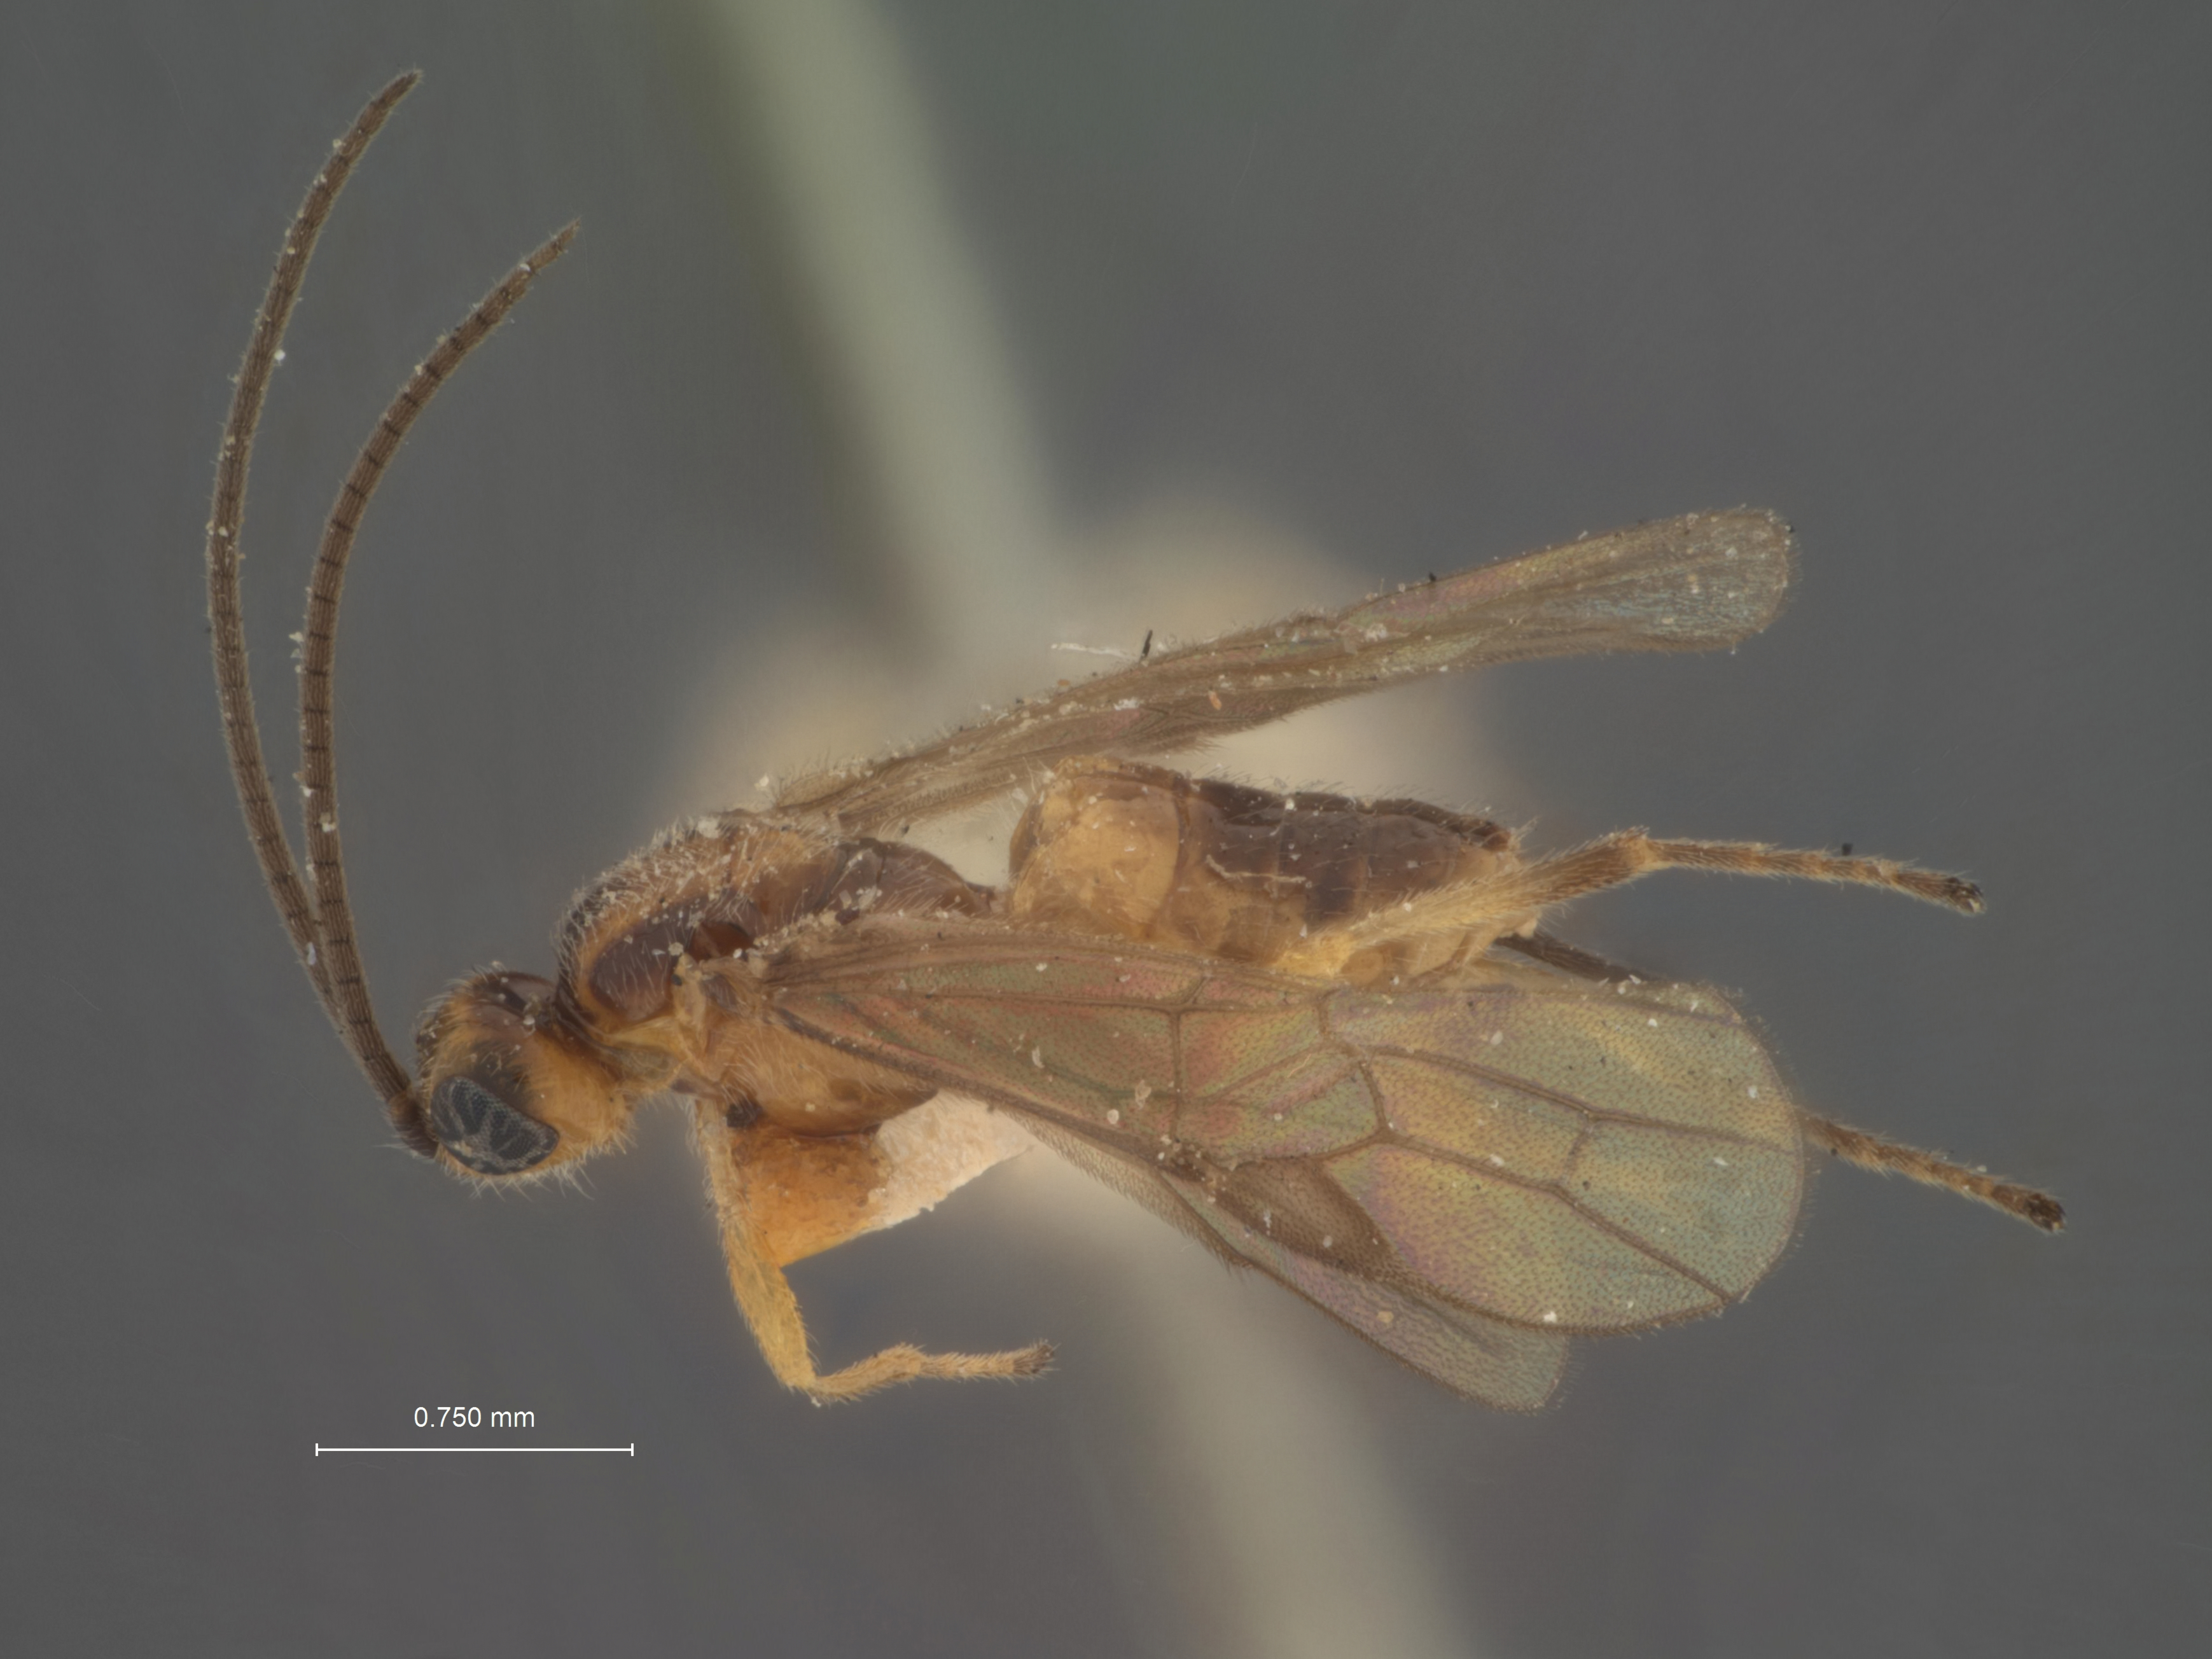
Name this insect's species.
Microbracon psilocorsi
